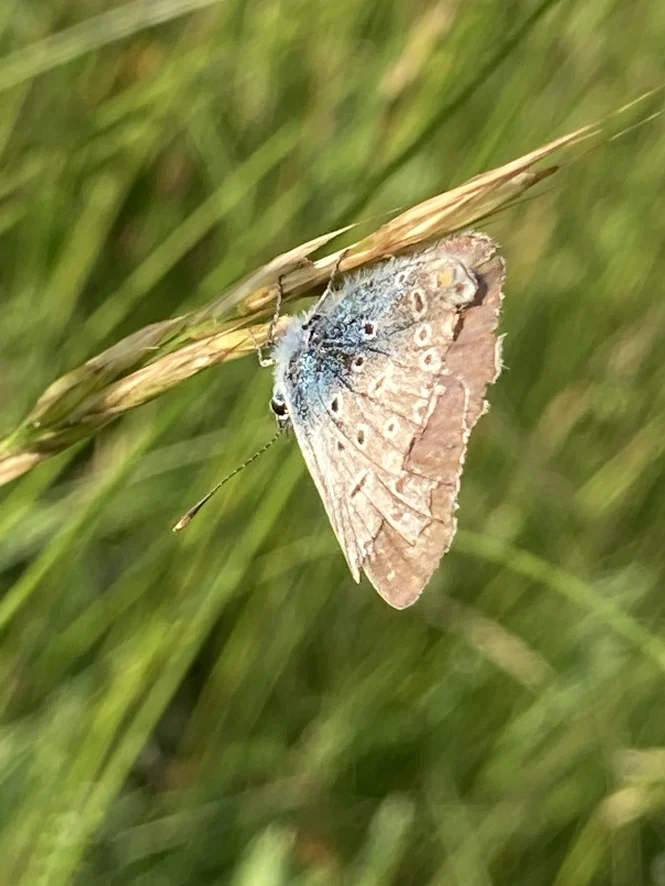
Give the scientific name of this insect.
Polyommatus icarus
